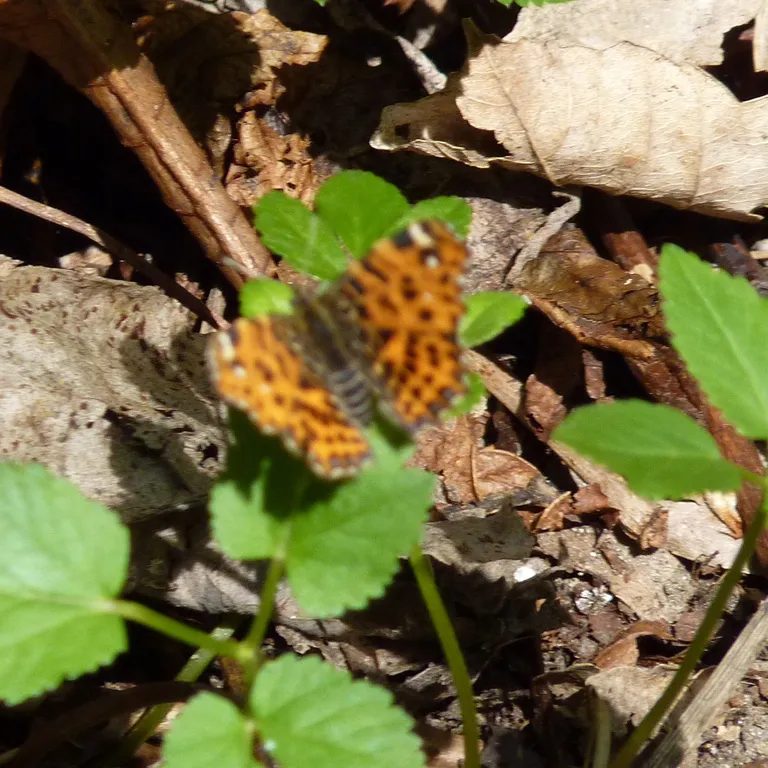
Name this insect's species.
Araschnia levana
